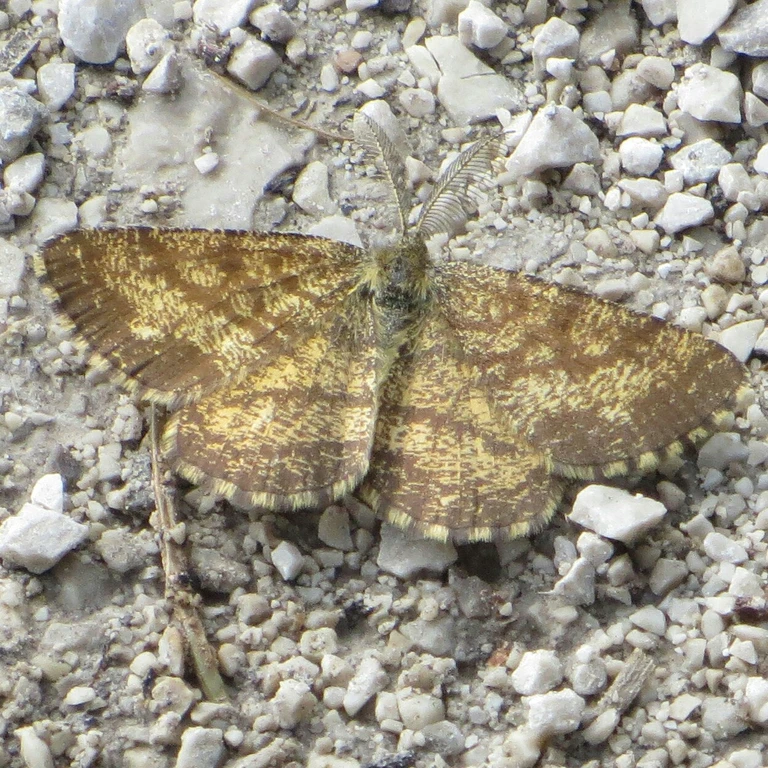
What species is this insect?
Ematurga atomaria
